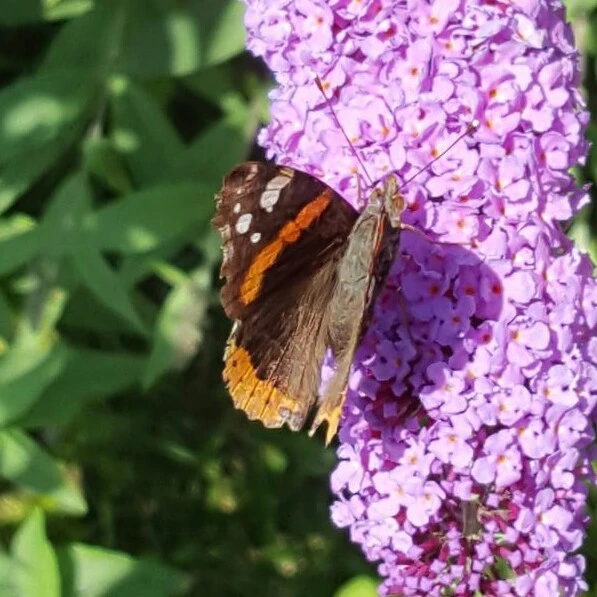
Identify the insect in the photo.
Vanessa atalanta
